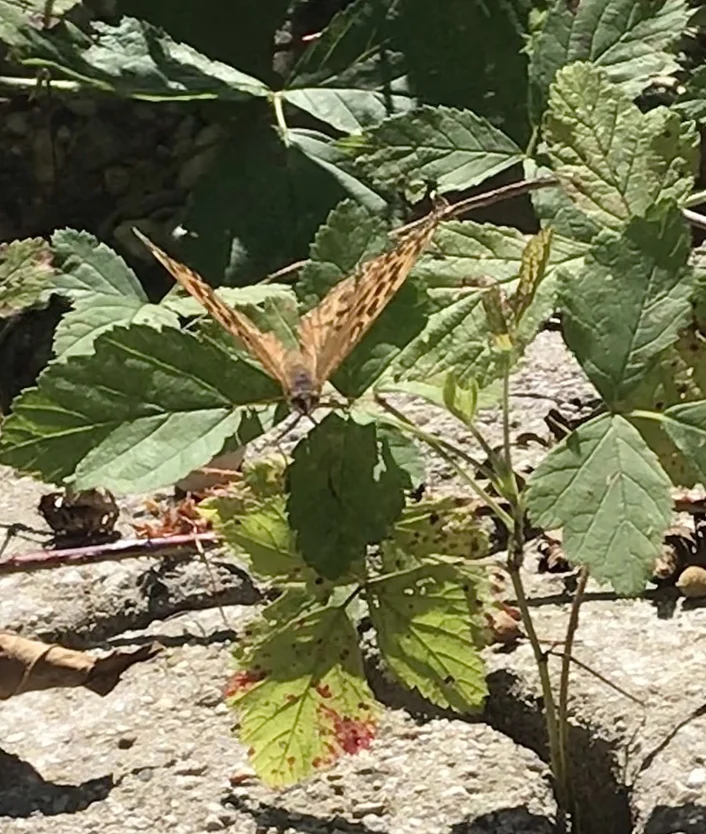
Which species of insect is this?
Argynnis paphia
